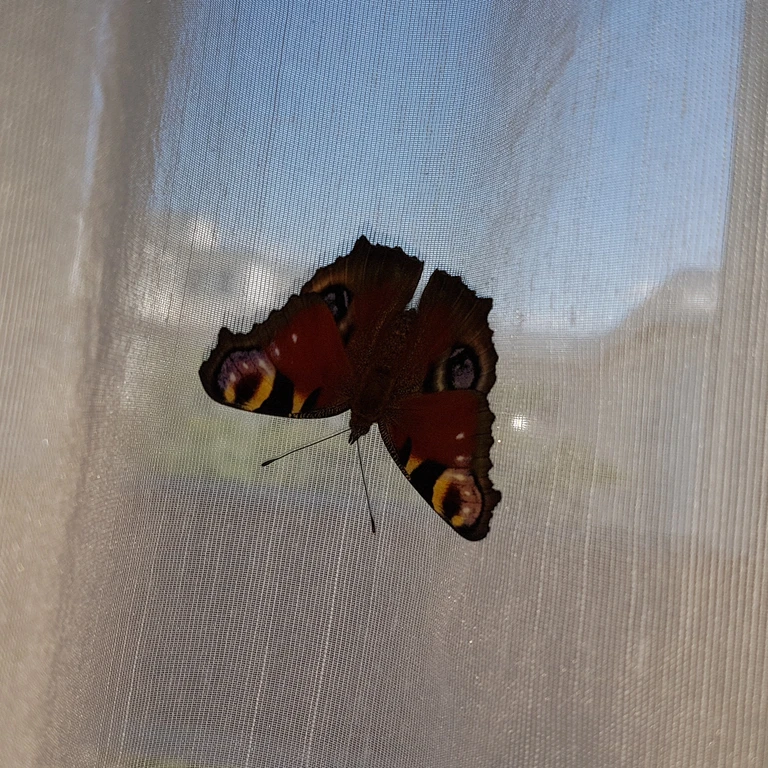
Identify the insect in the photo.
Aglais io
